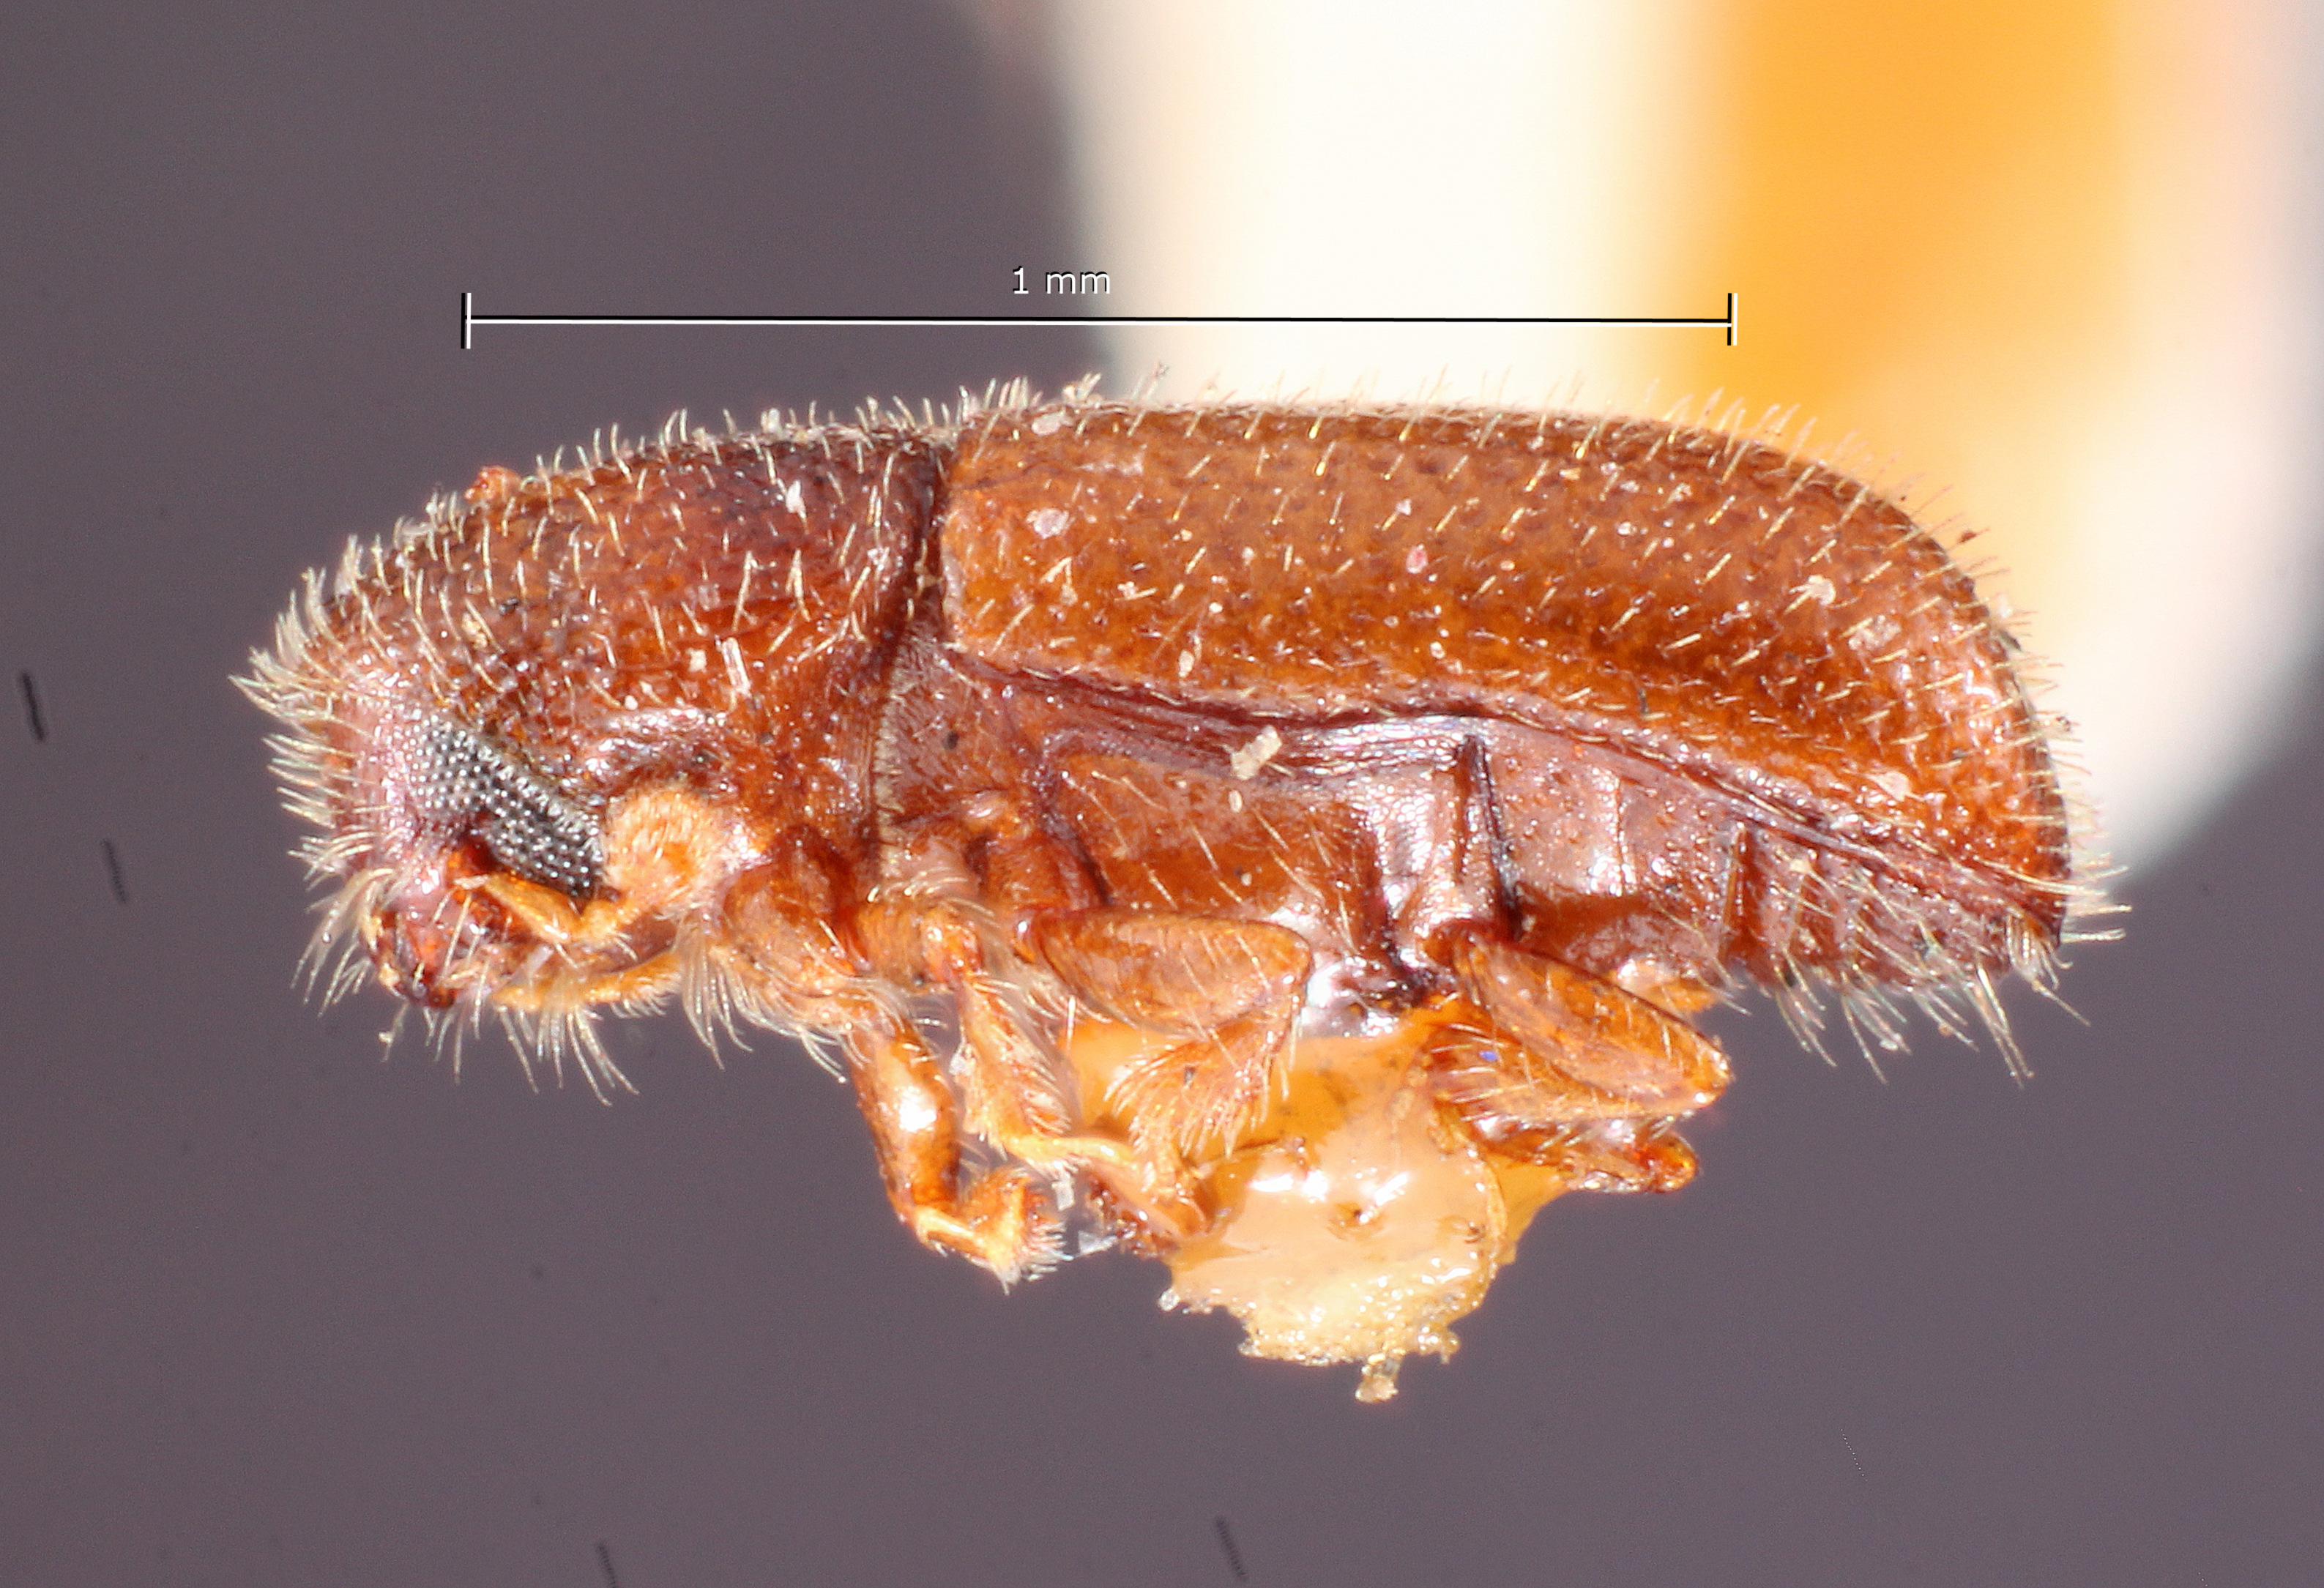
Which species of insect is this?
Xylocleptes floridensis
